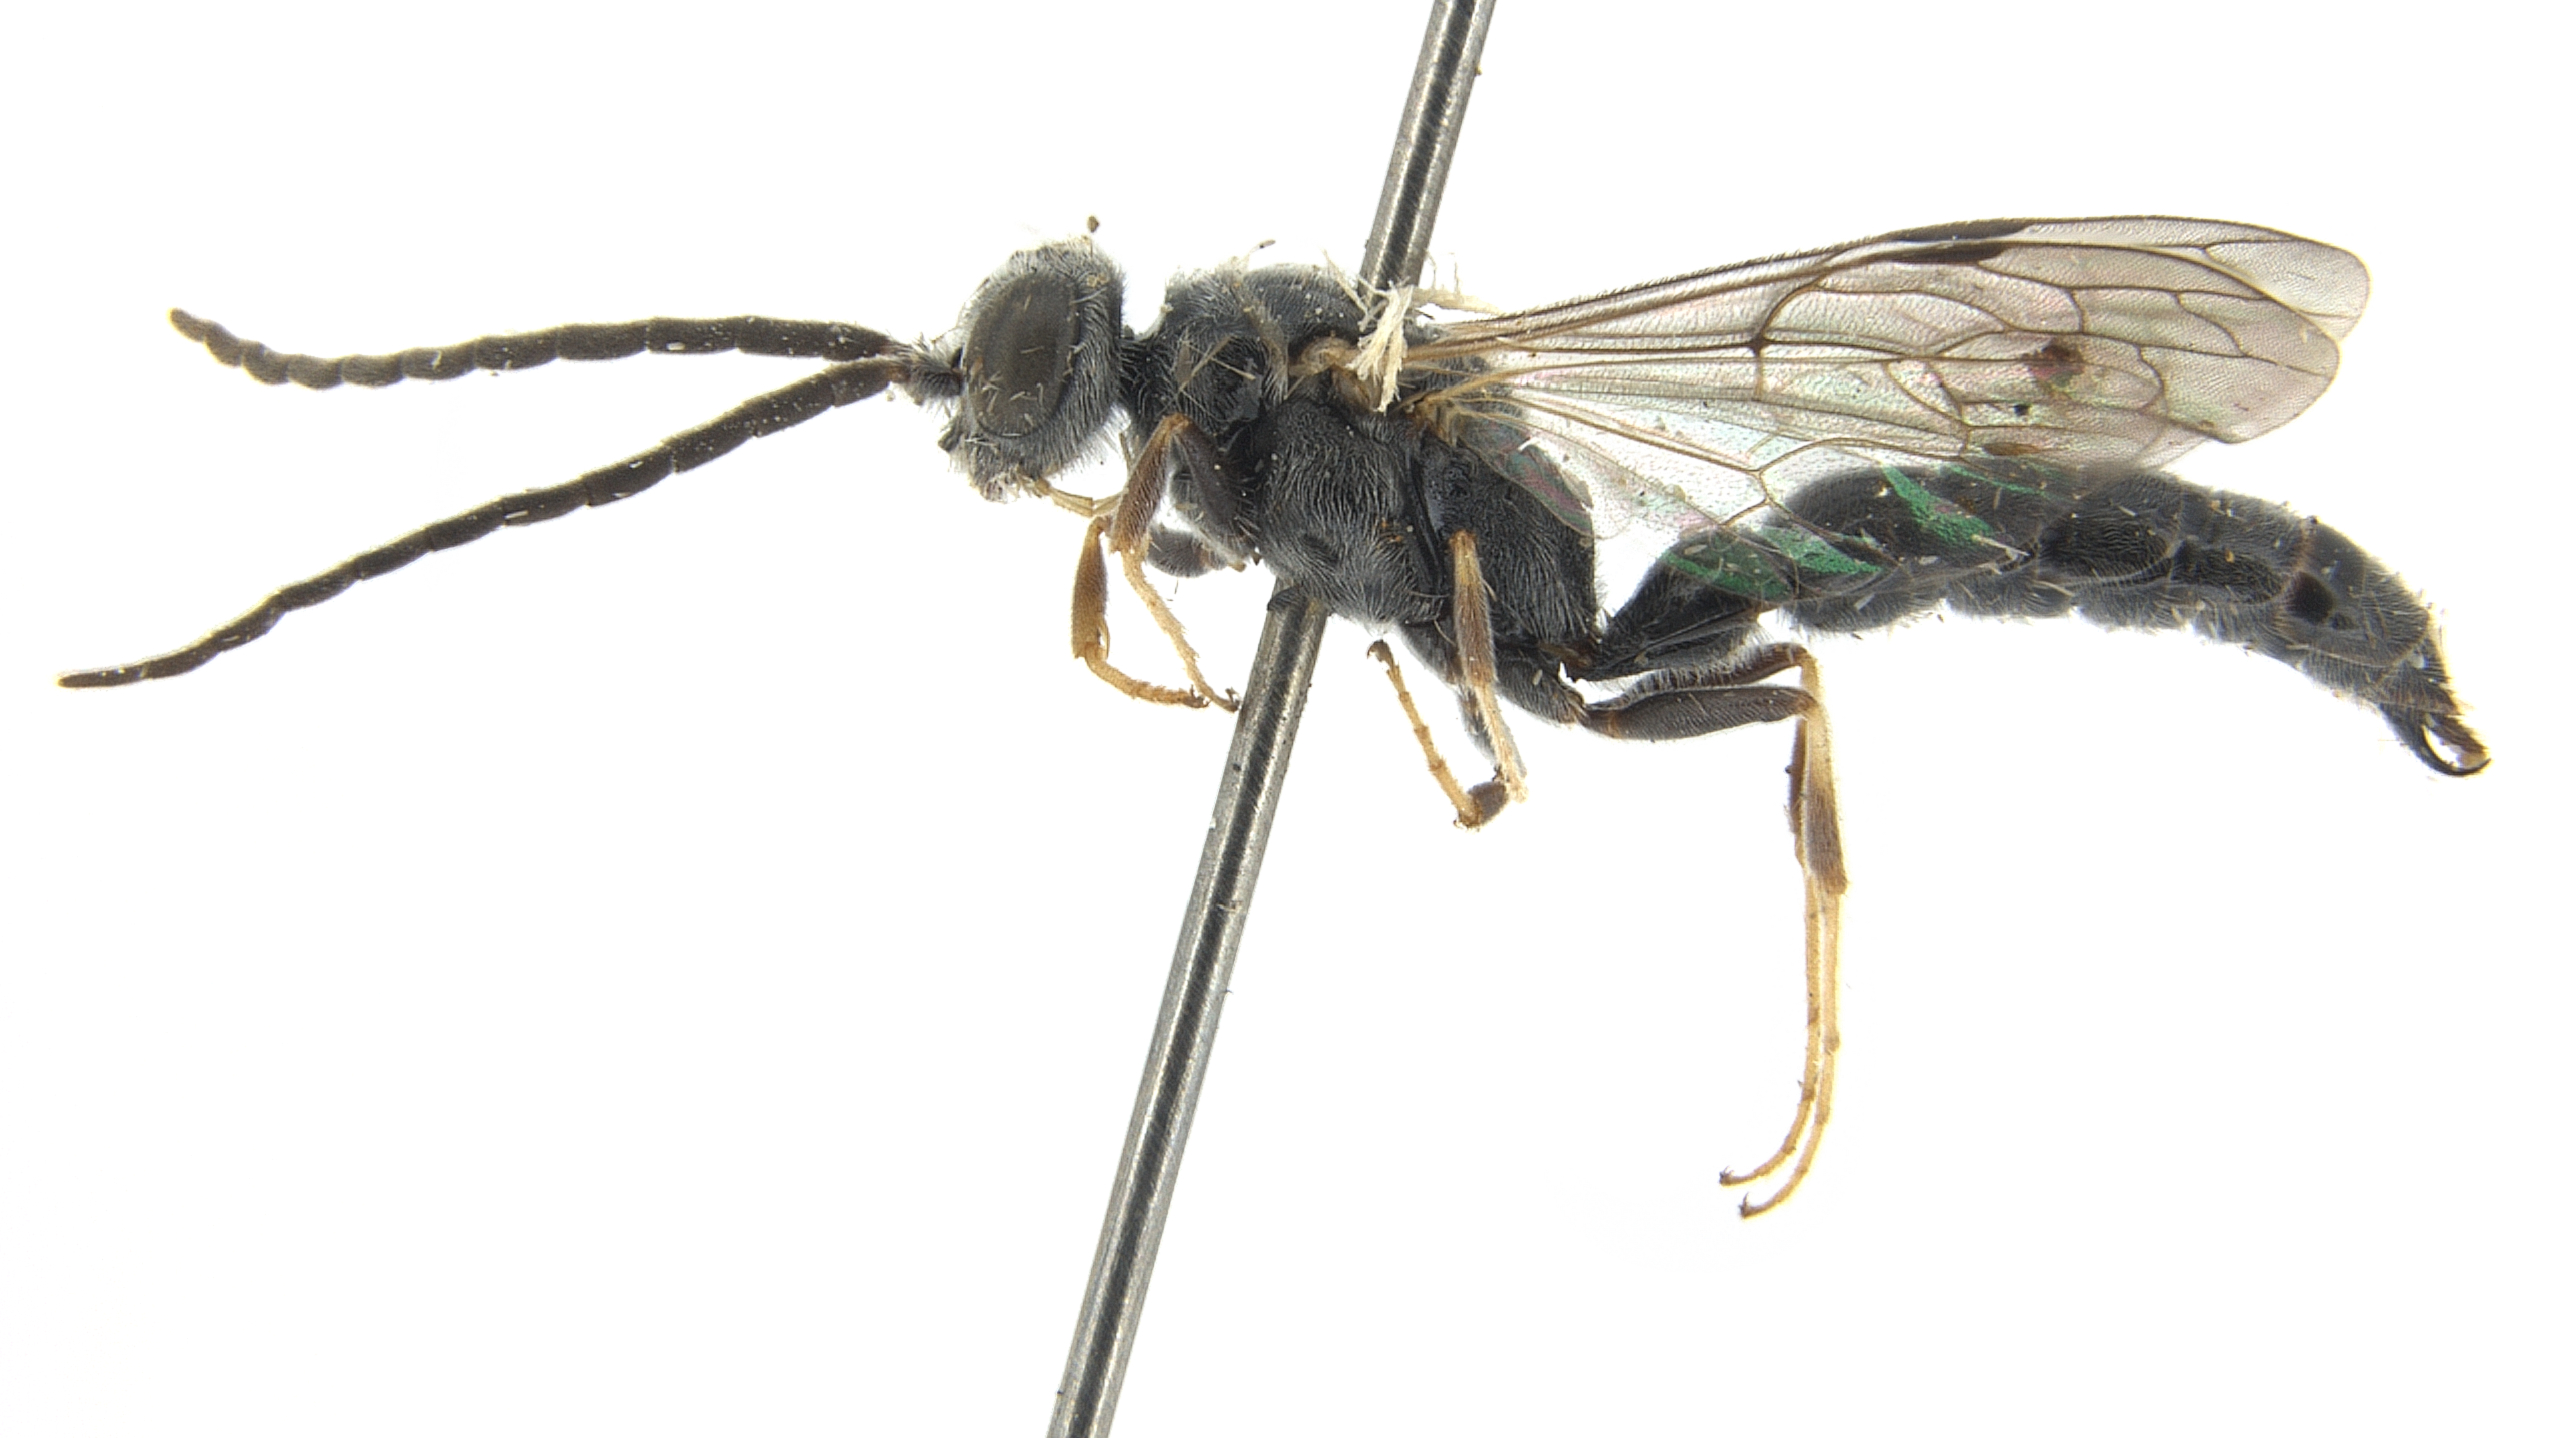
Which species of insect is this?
Methocha ubiquita
